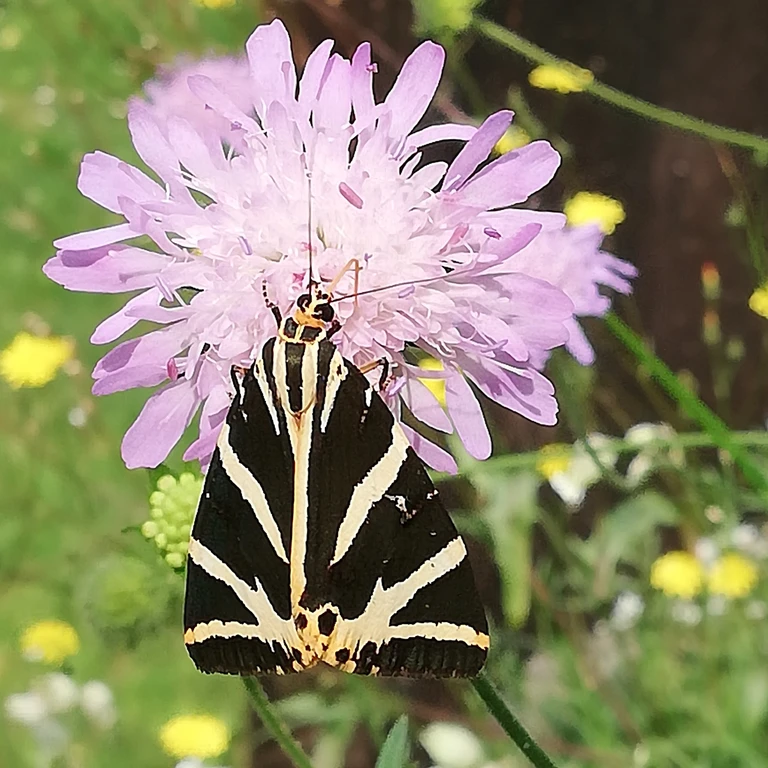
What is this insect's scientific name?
Euplagia quadripunctaria
